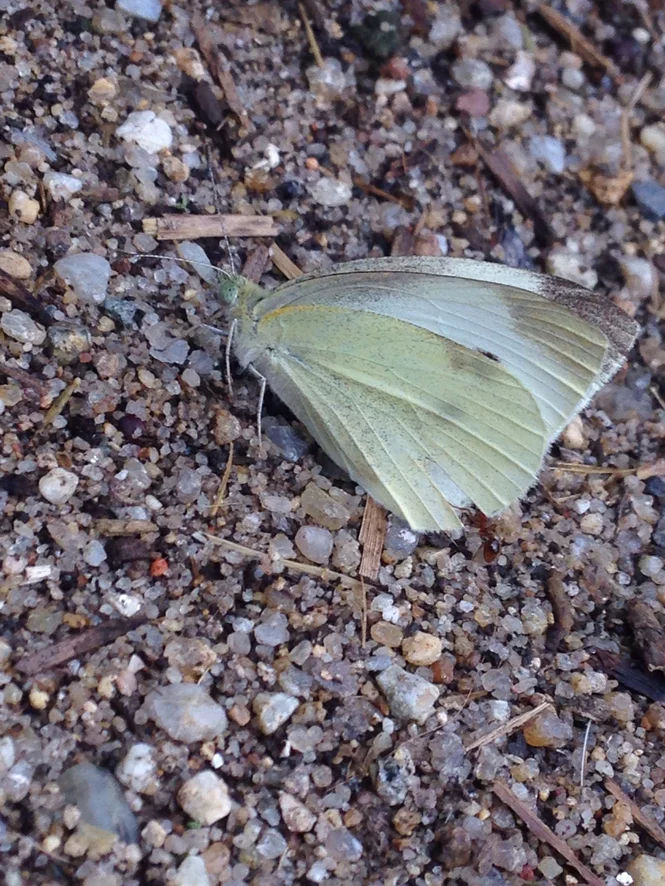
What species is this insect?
Pieris rapae
